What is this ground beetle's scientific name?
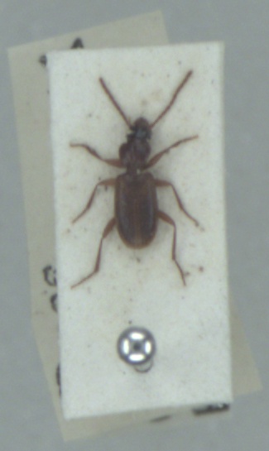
Trechoblemus micros
